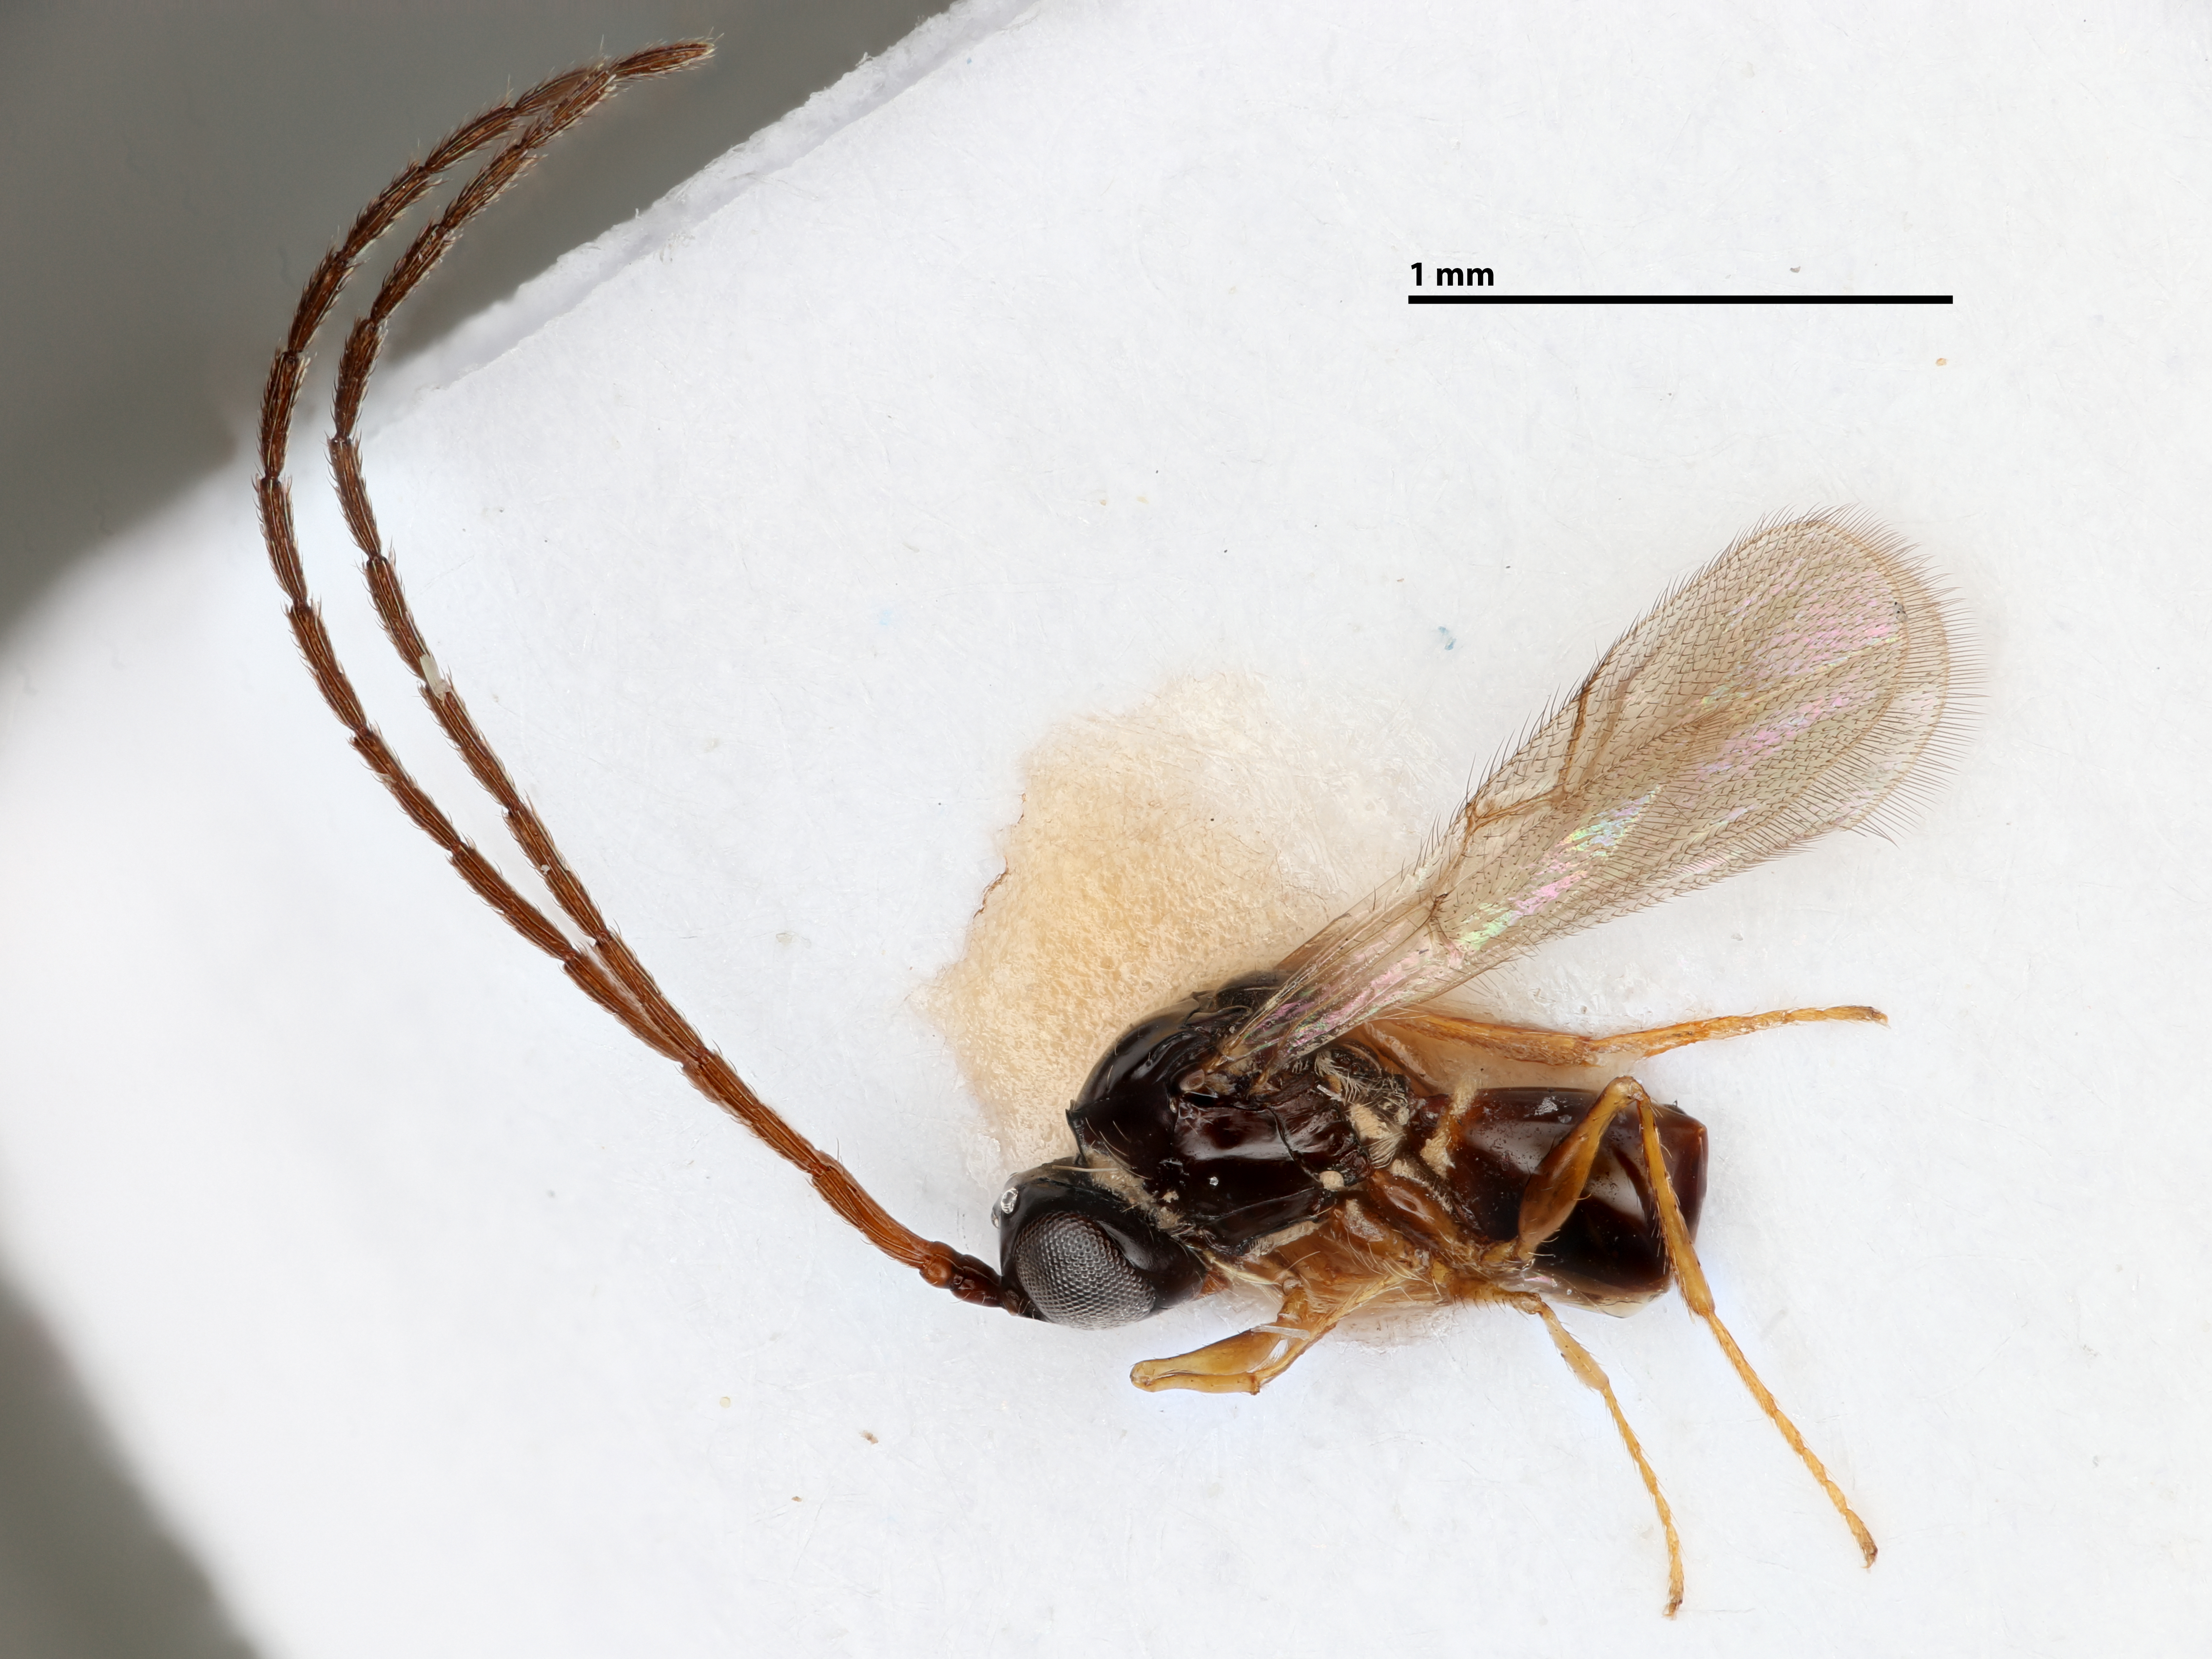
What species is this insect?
Humboldteria kojaki
